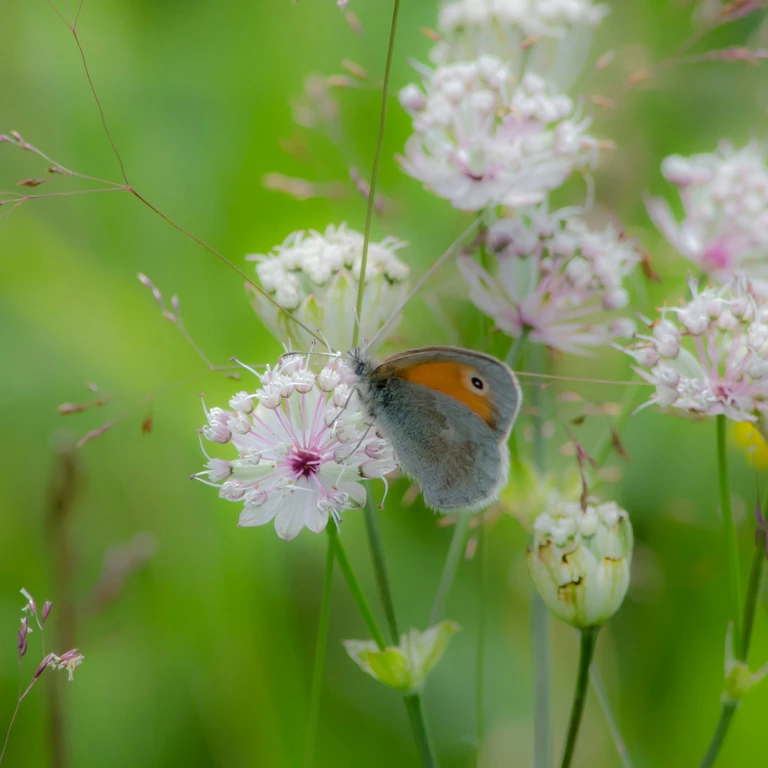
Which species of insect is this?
Coenonympha pamphilus
